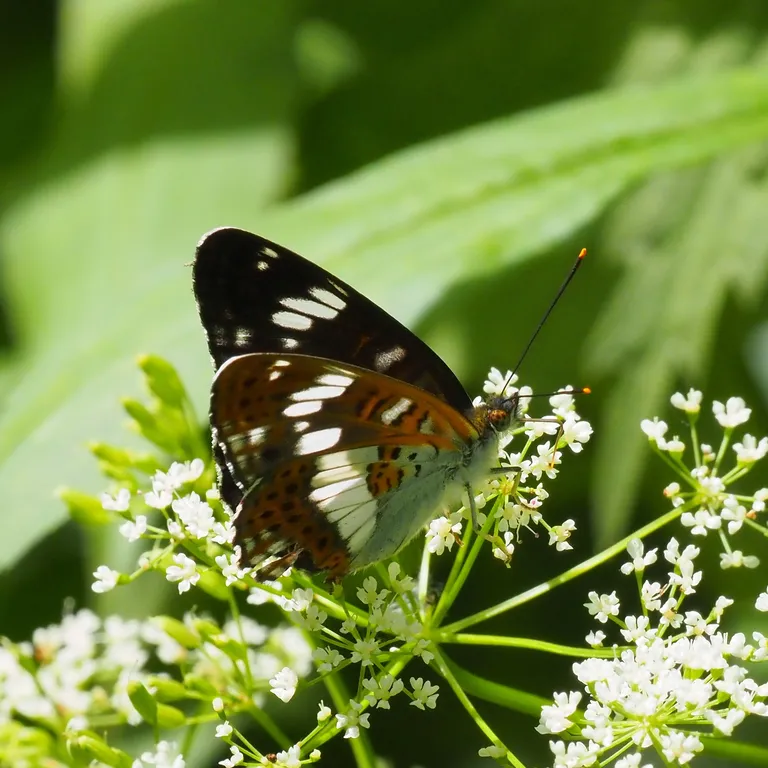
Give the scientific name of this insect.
Limenitis camilla (also Ladoga camilla)
